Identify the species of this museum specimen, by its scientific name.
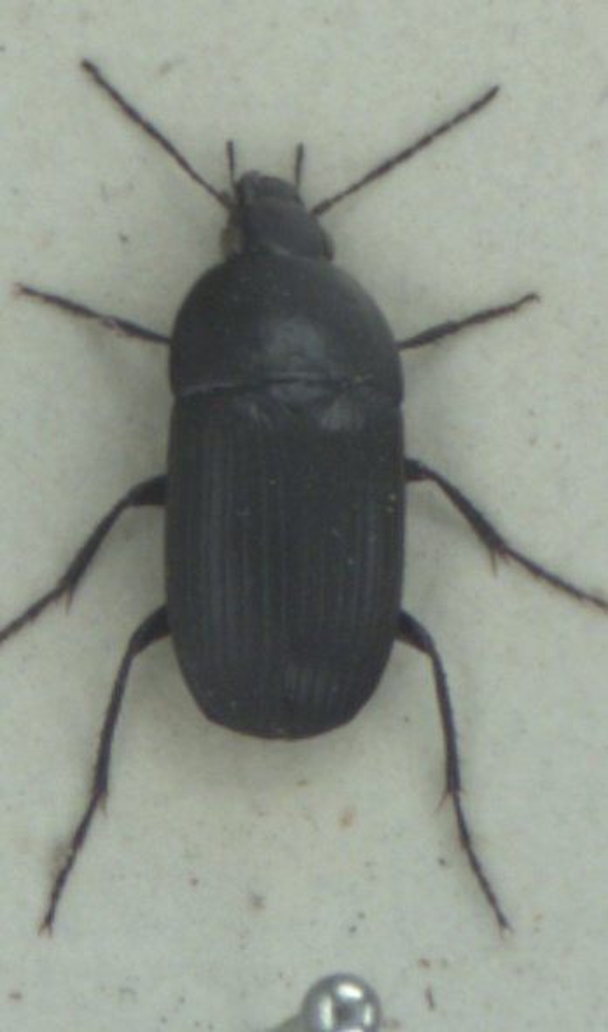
Oodes helopioides
